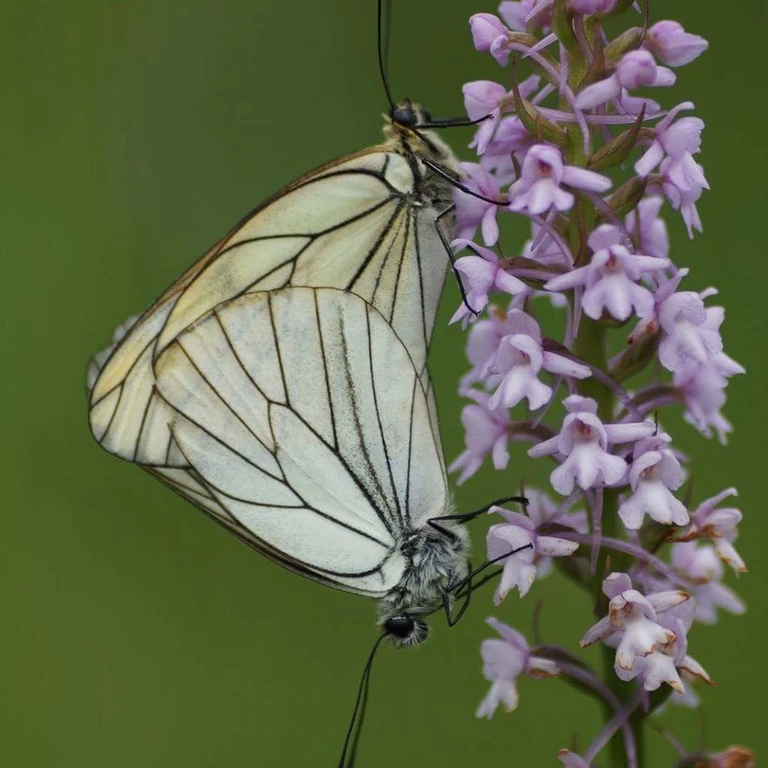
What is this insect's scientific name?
Aporia crataegi
